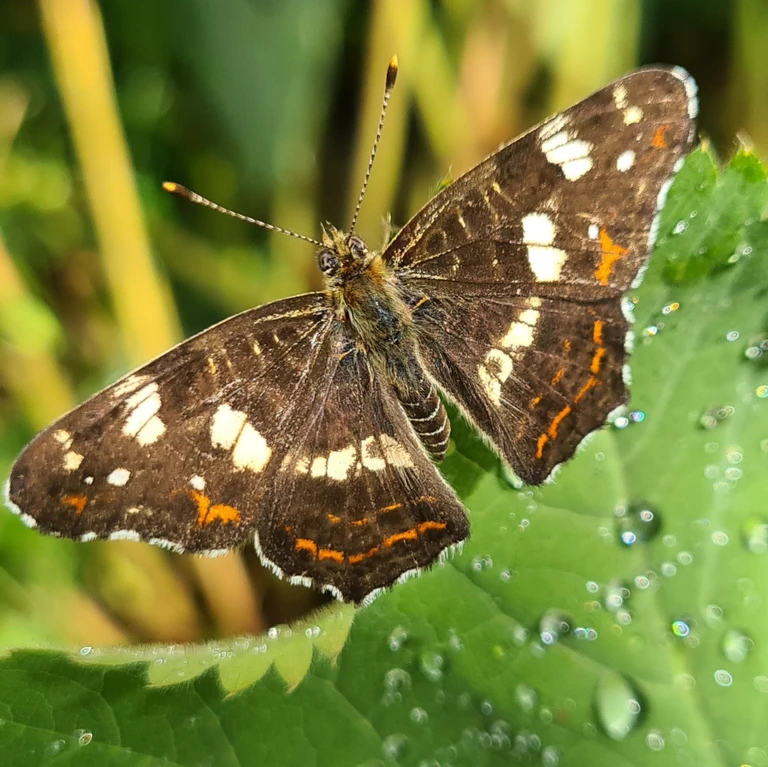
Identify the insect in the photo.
Araschnia levana
